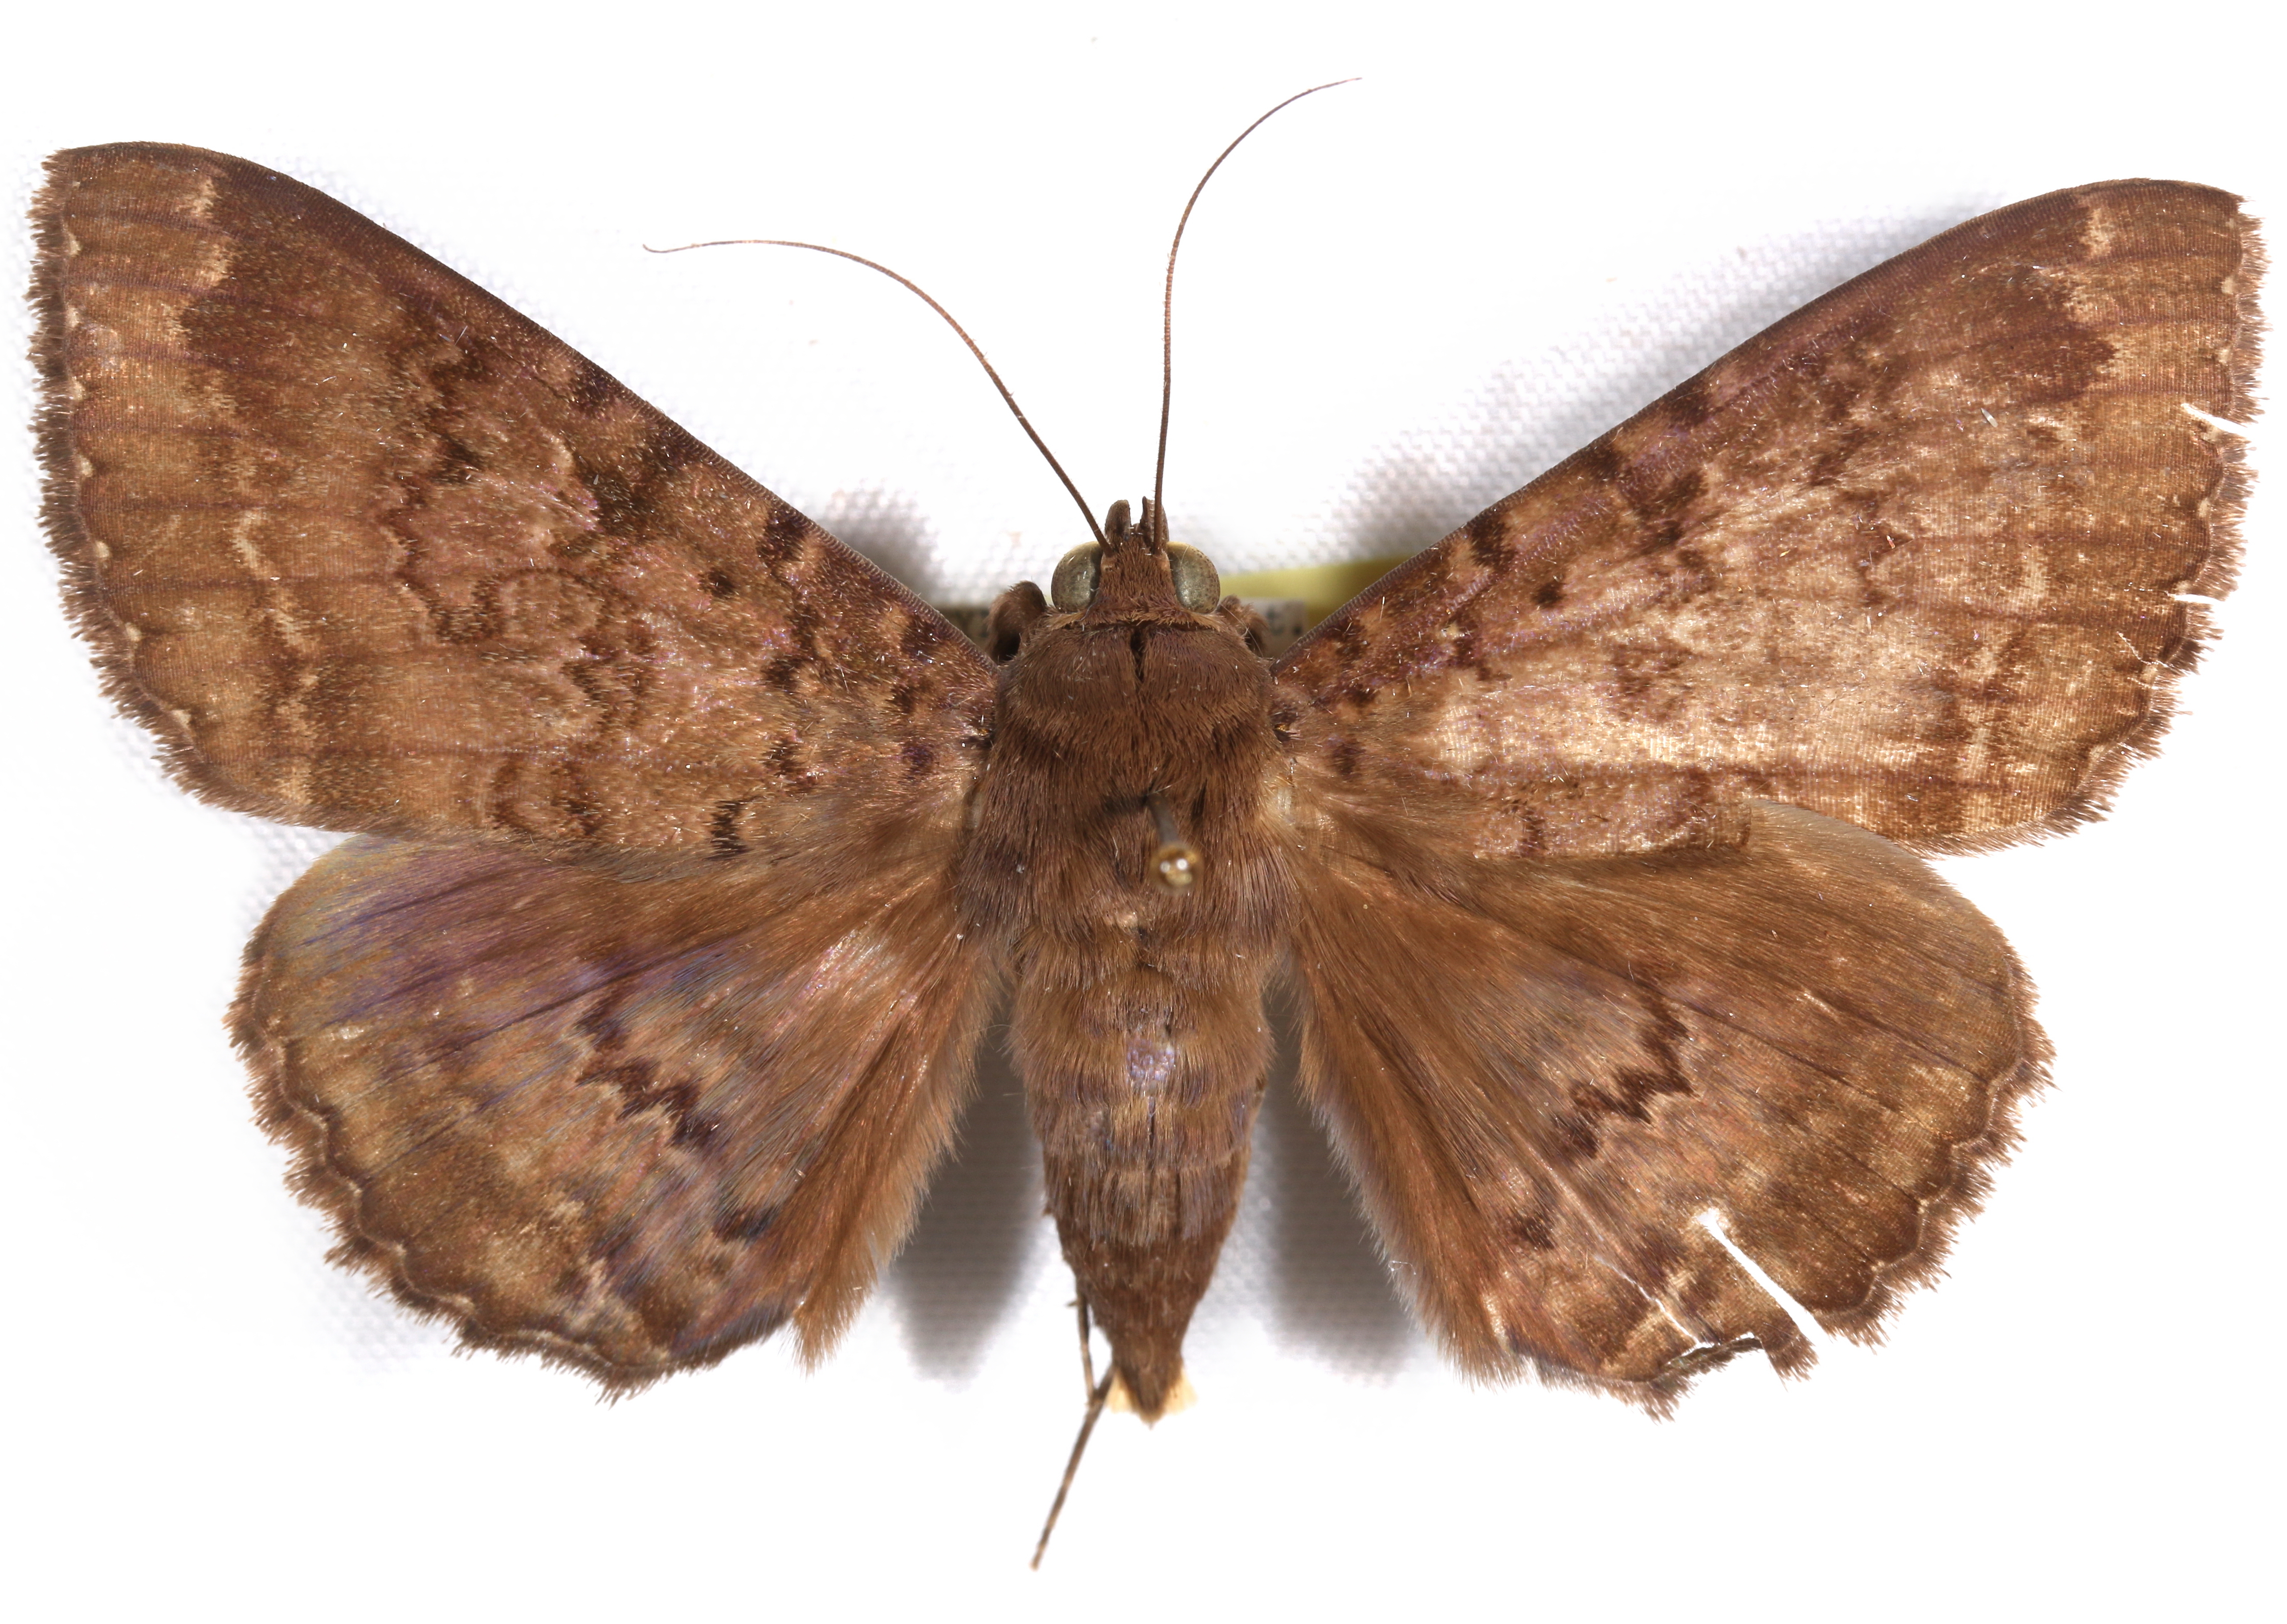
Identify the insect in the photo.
Speiredonia mutabilis
